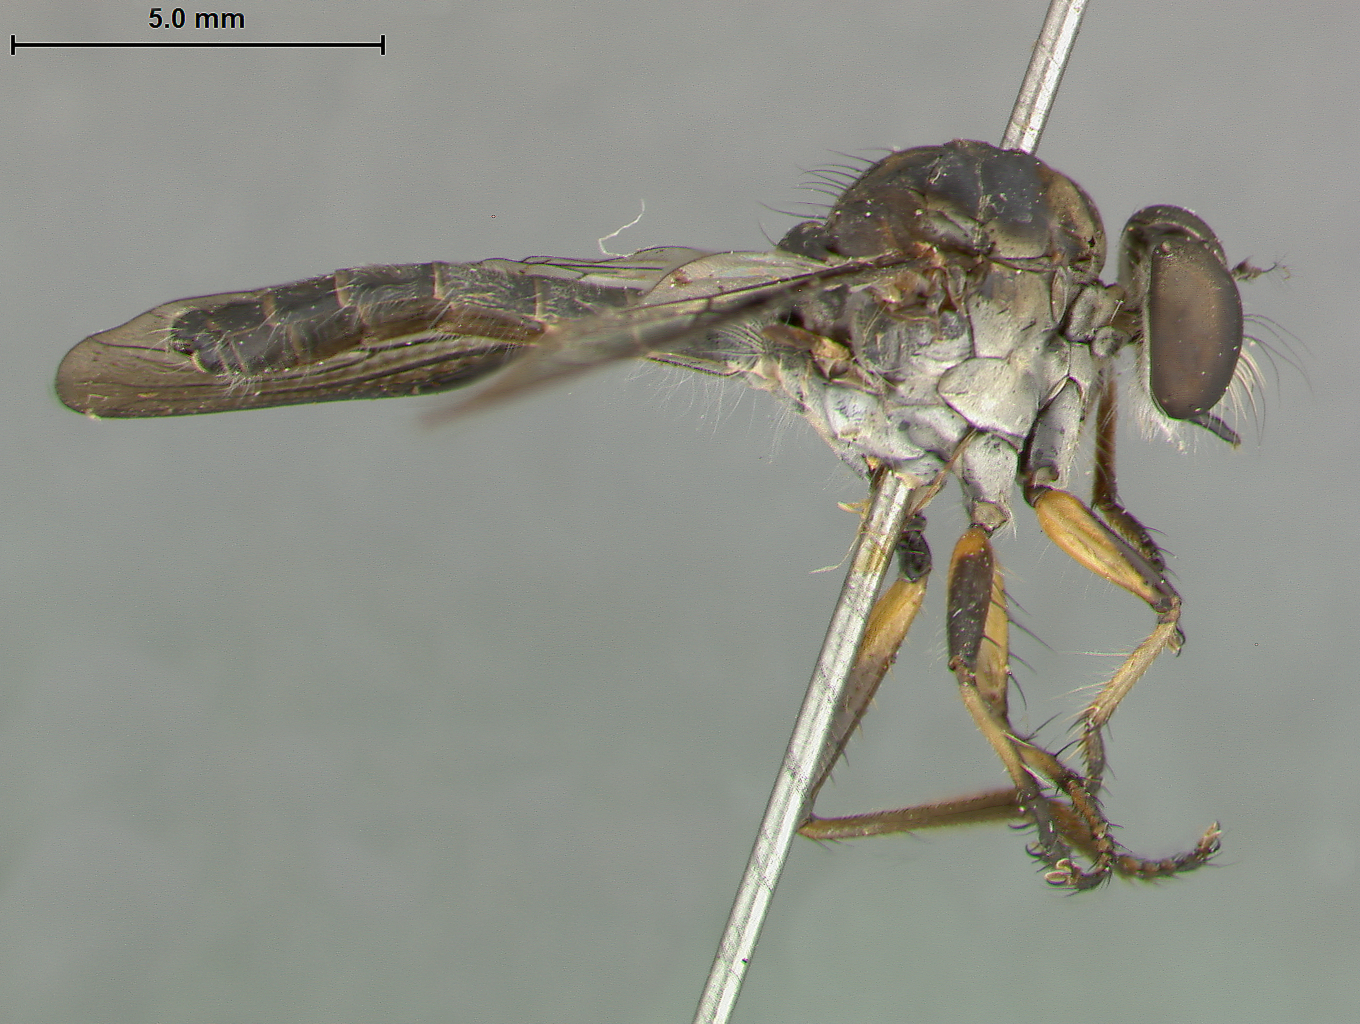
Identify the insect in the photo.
Ommatius oreophilus
